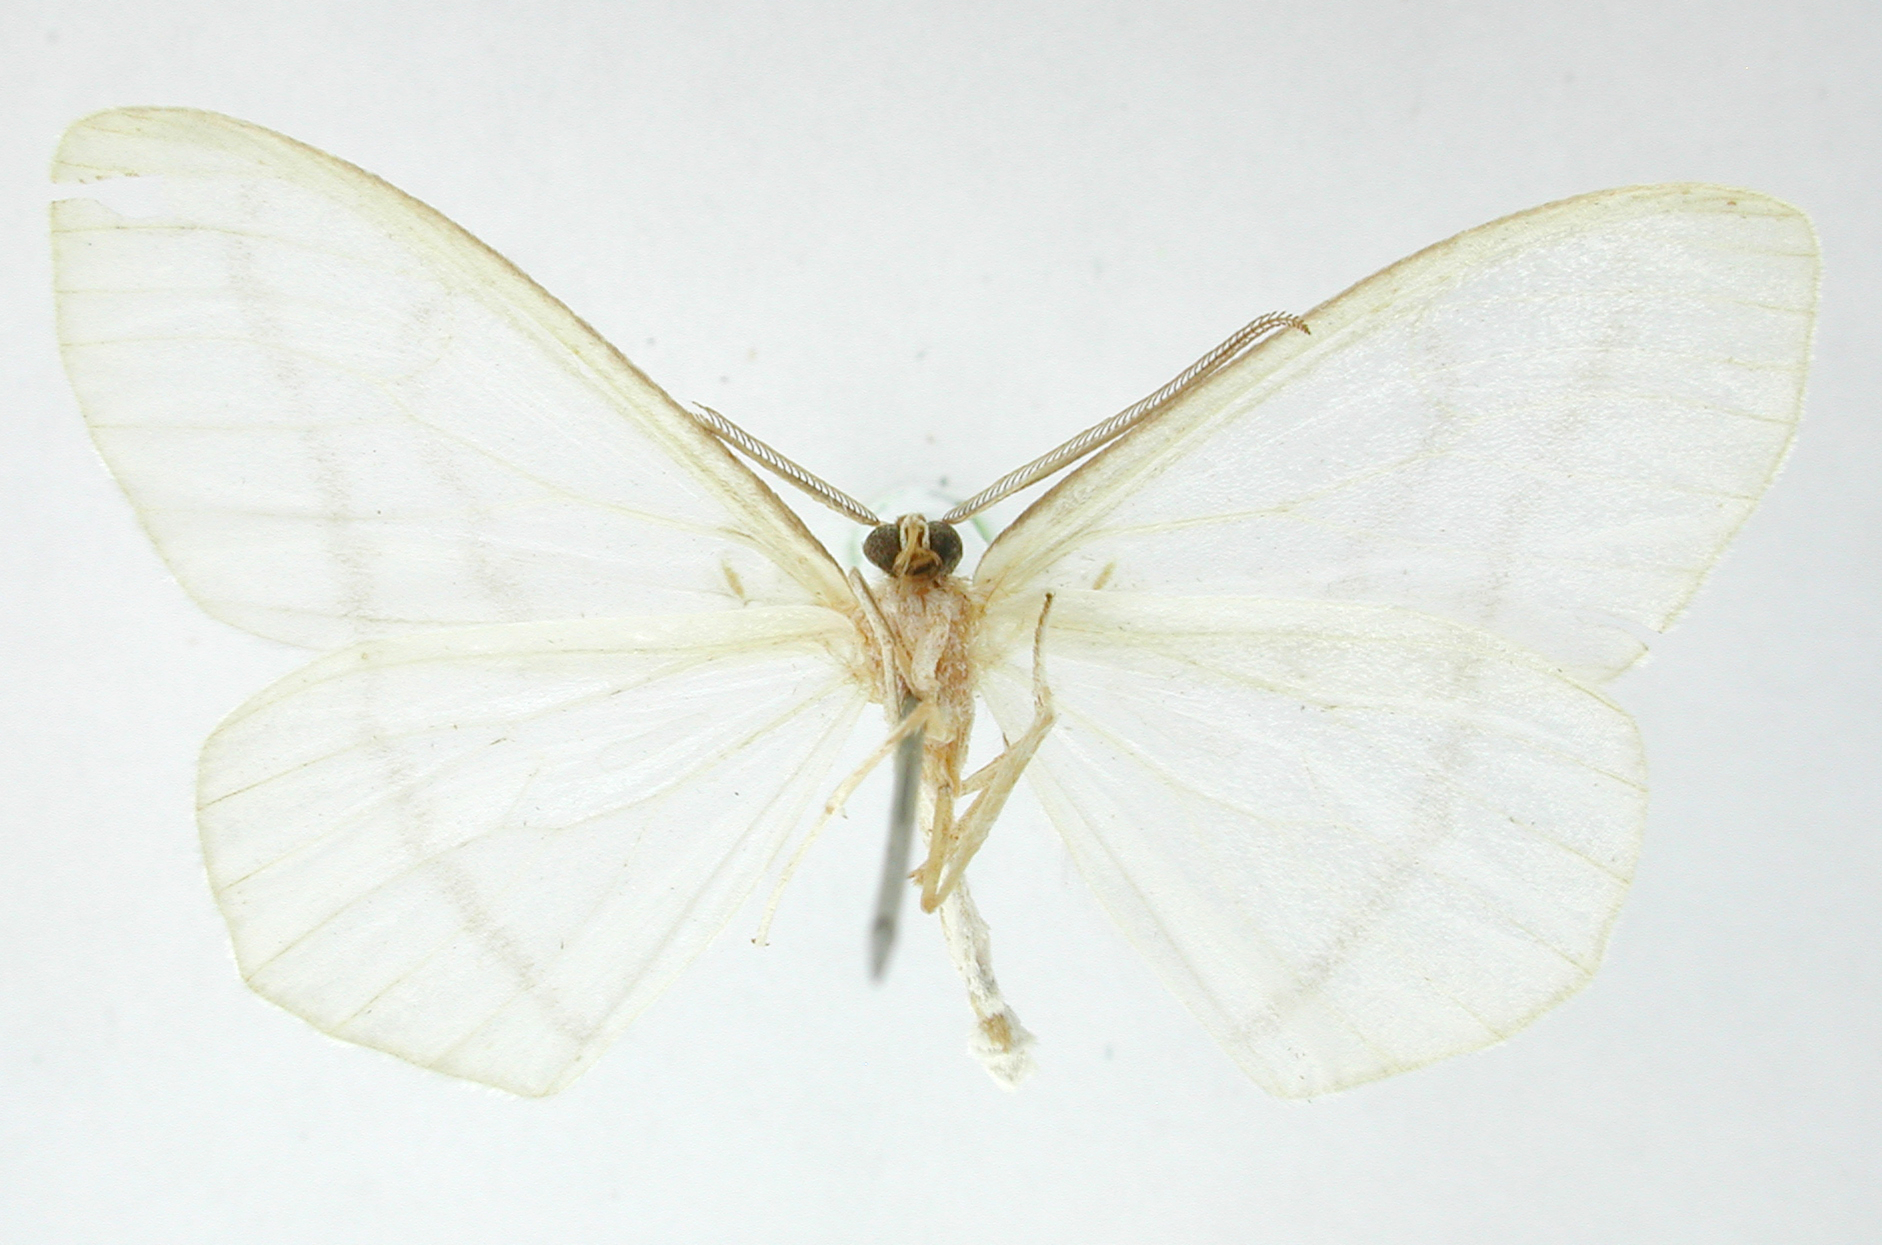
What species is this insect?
Leucula admota
